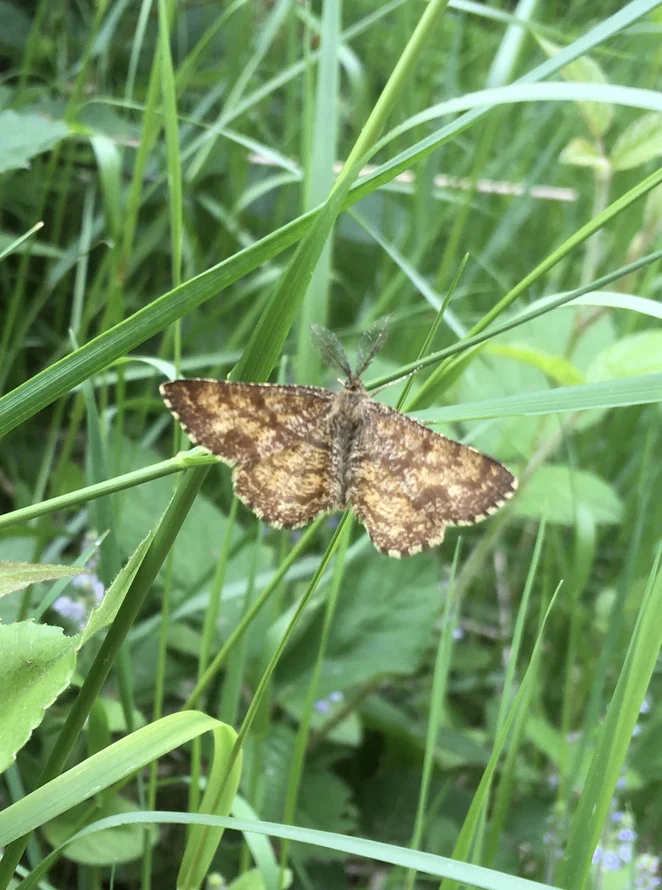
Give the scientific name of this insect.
Ematurga atomaria
